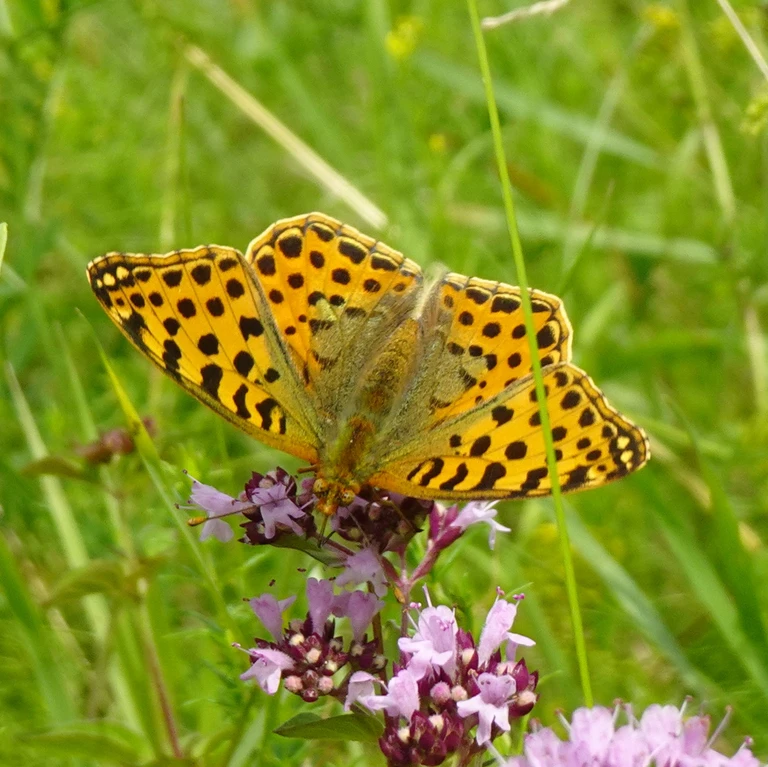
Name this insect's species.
Issoria lathonia
